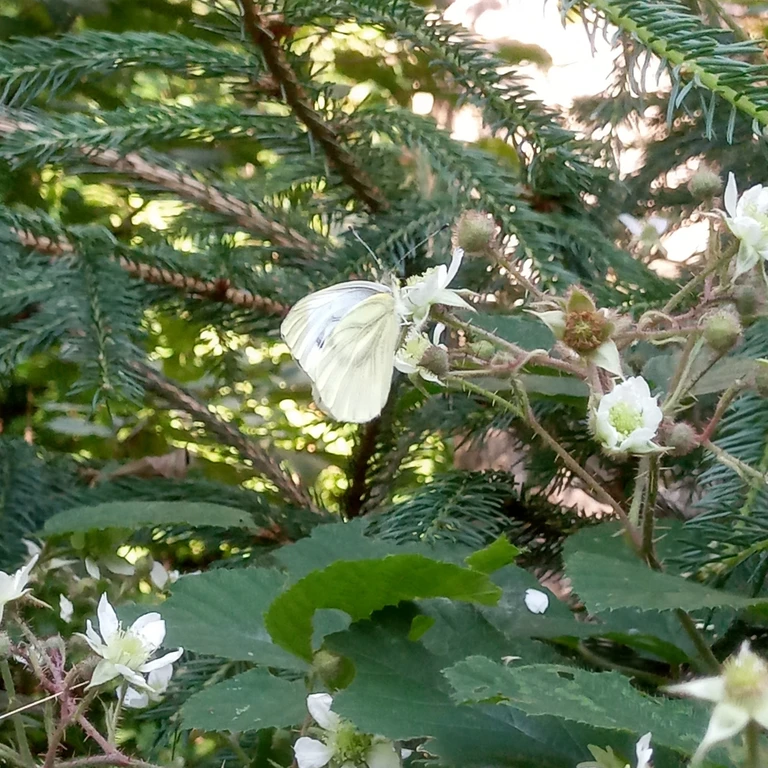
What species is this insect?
Pieris napi
